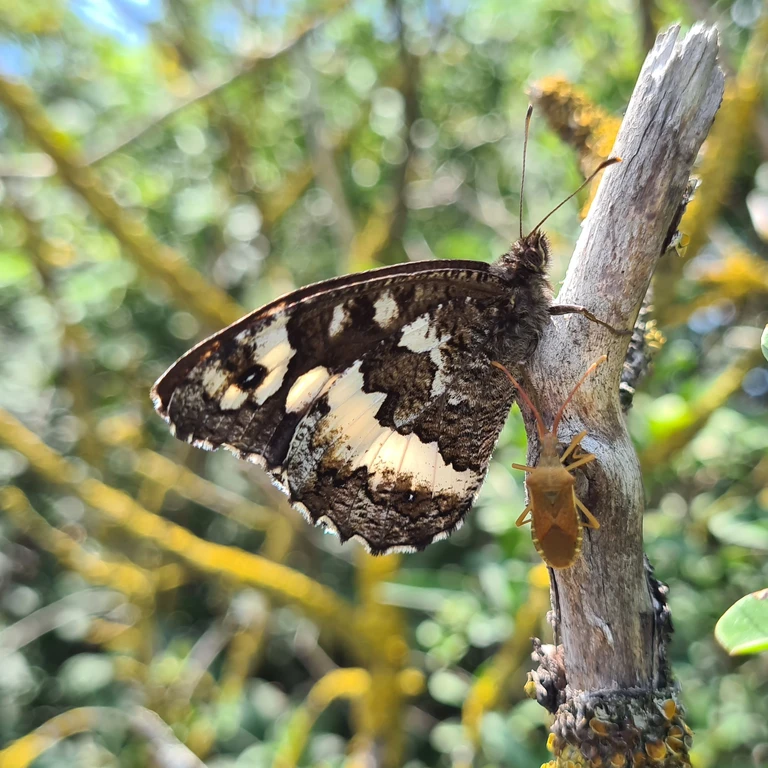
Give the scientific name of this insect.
Brintesia circe
